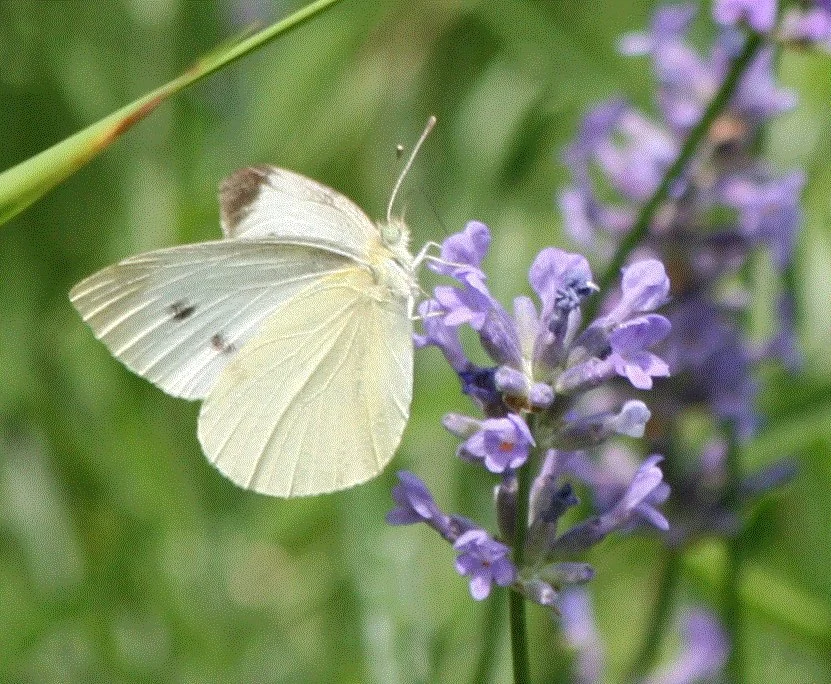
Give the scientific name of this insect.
Pieris rapae
